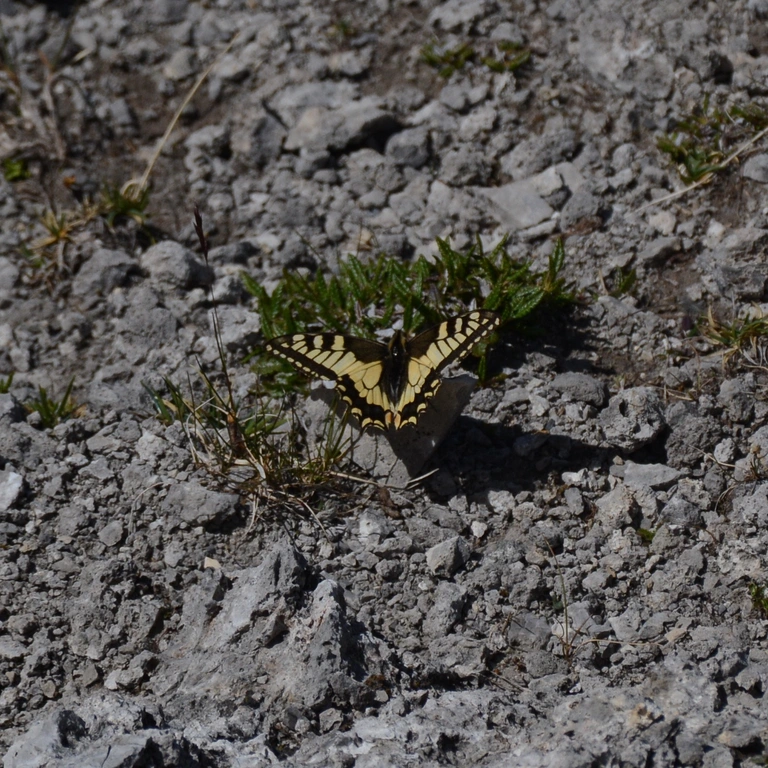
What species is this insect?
Papilio machaon
